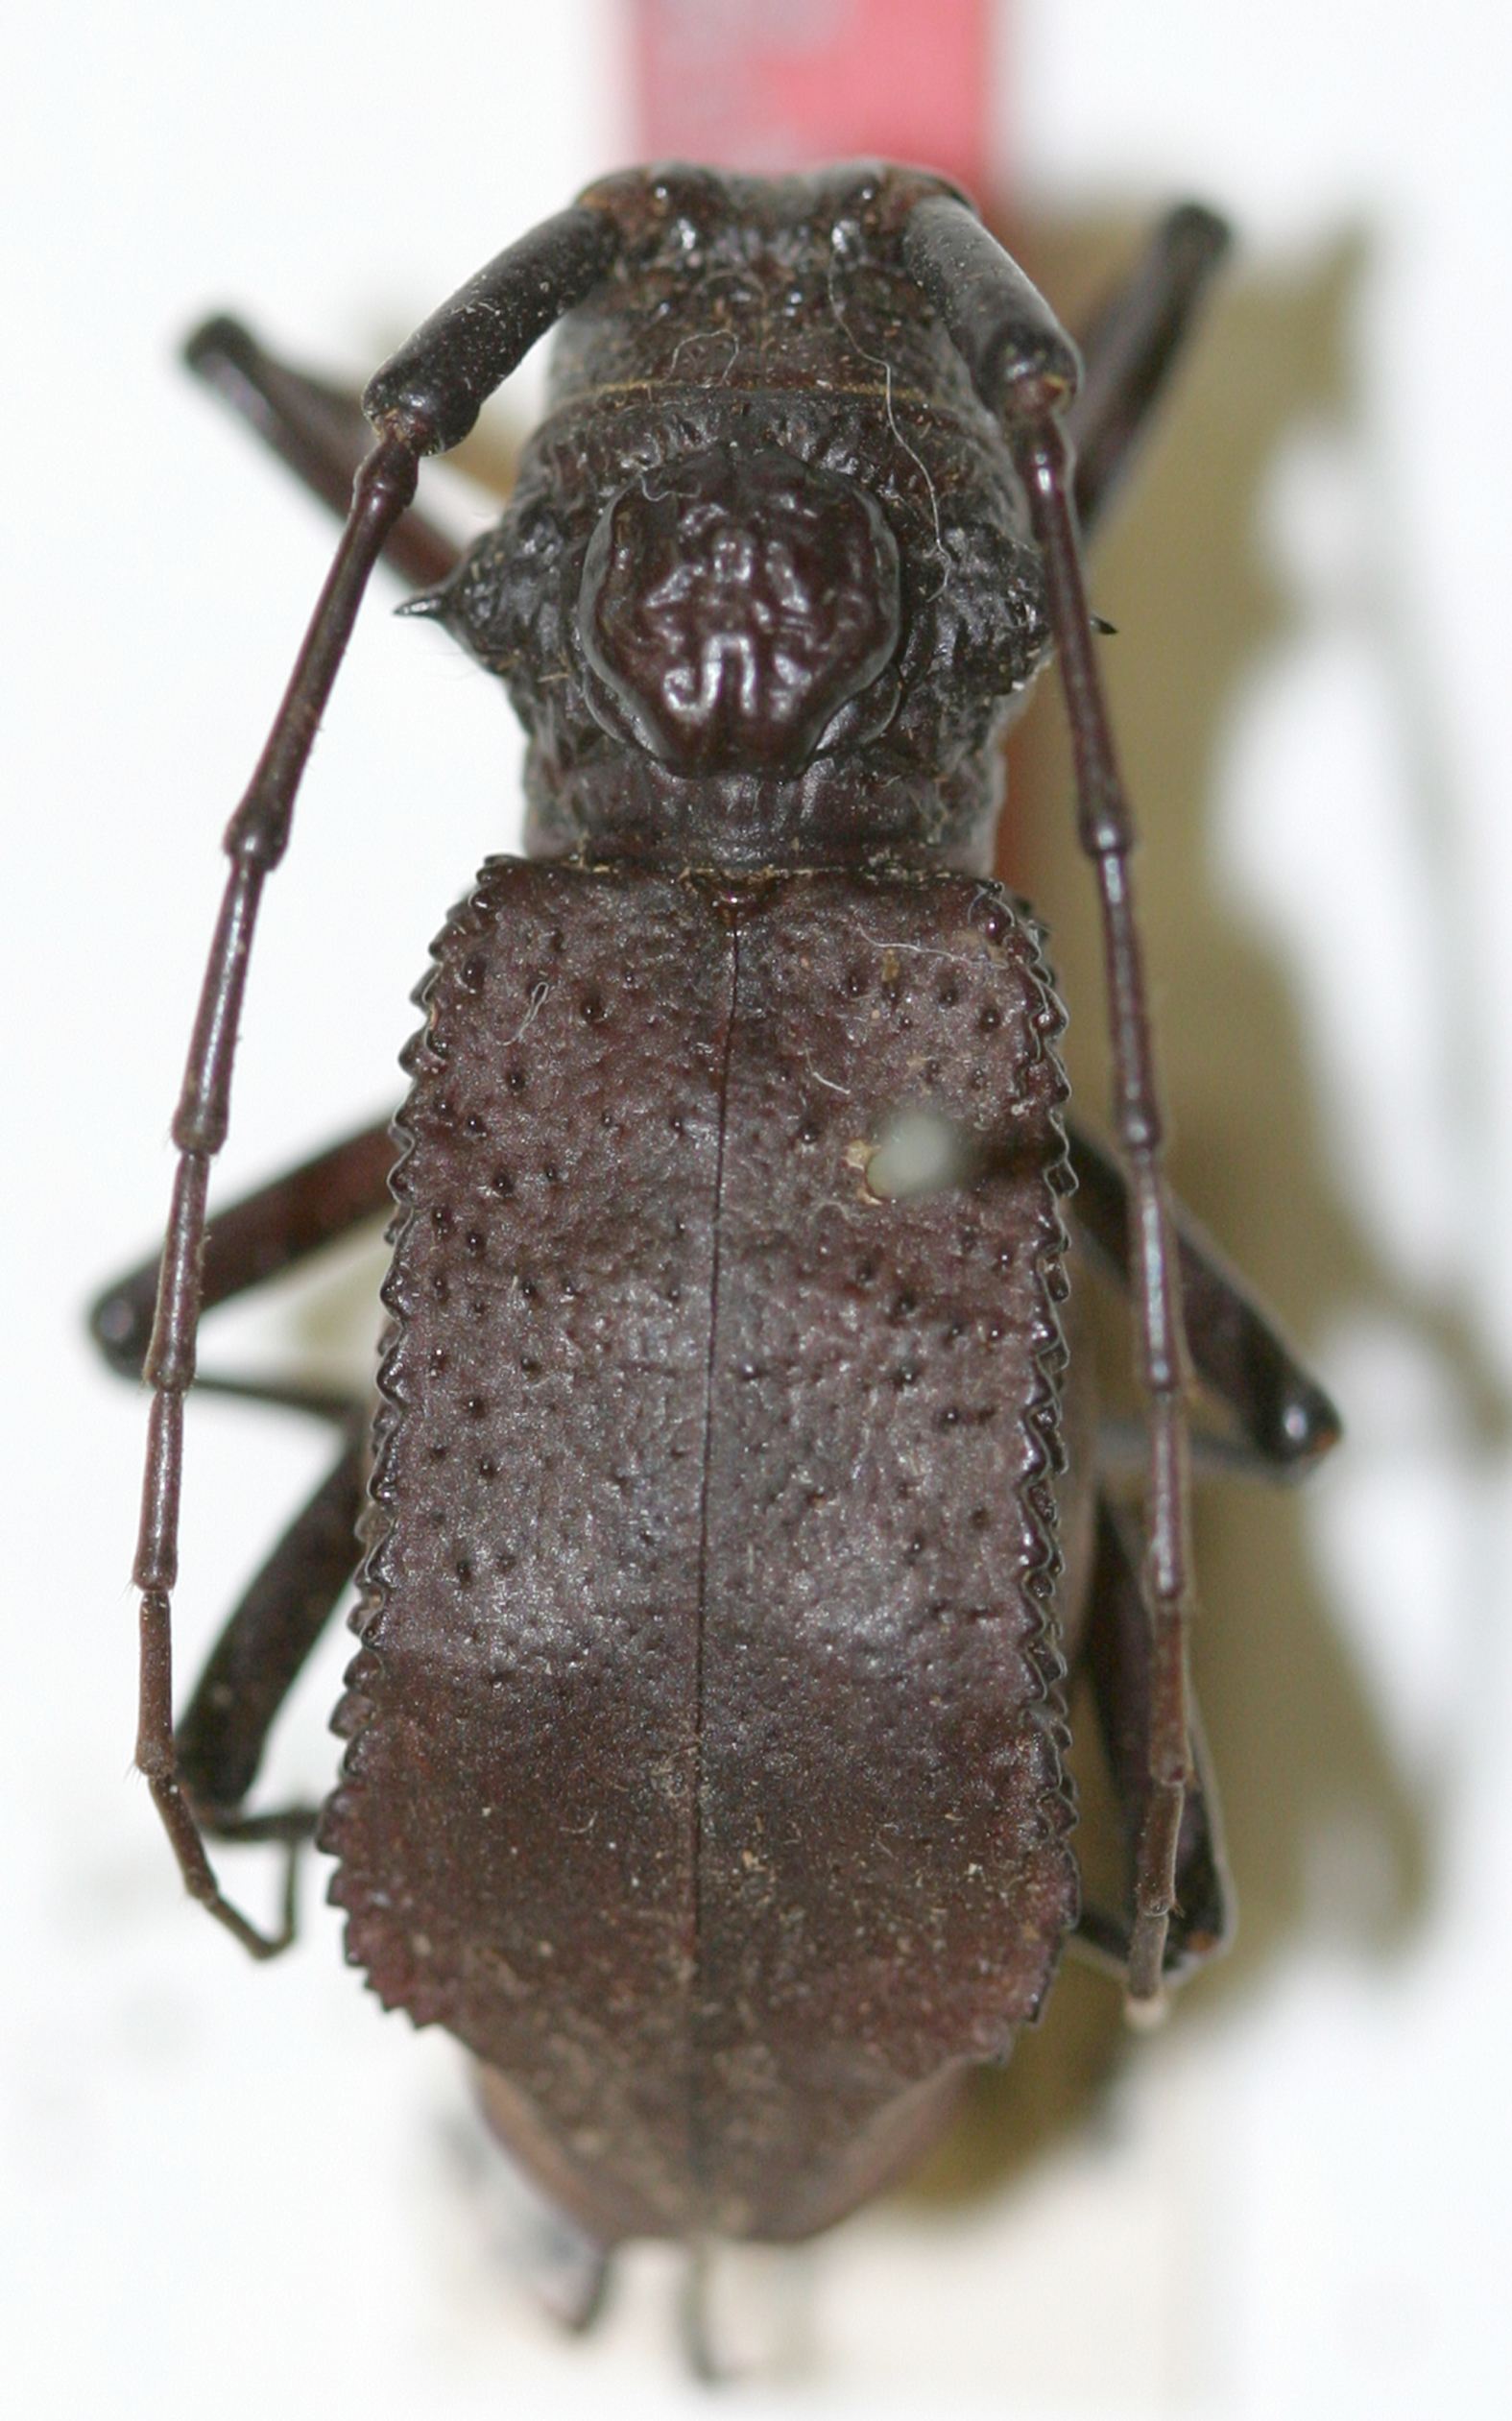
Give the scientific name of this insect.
Centraroides bulbifera
